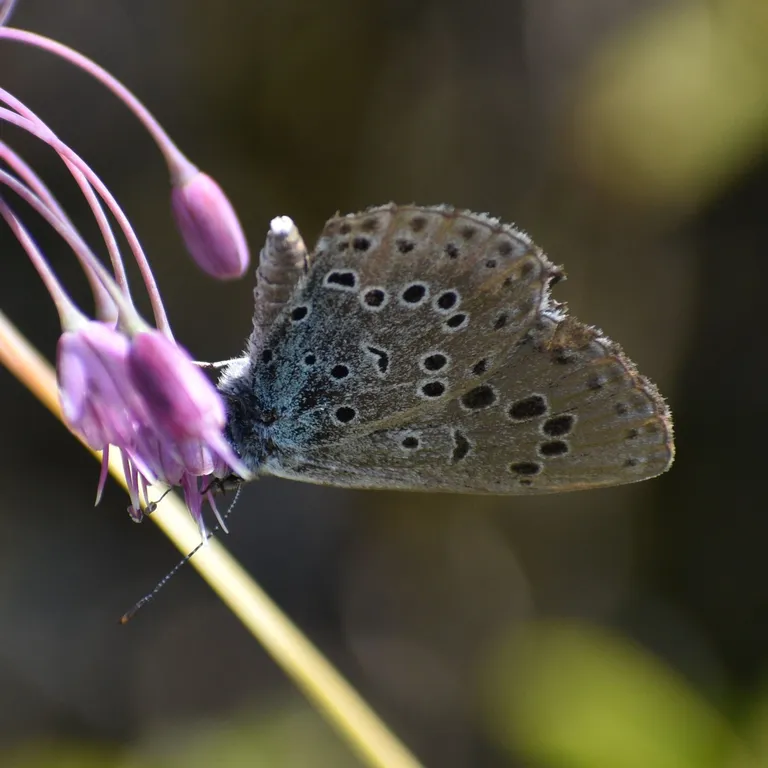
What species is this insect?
Phengaris arion (also Maculinea arion)
